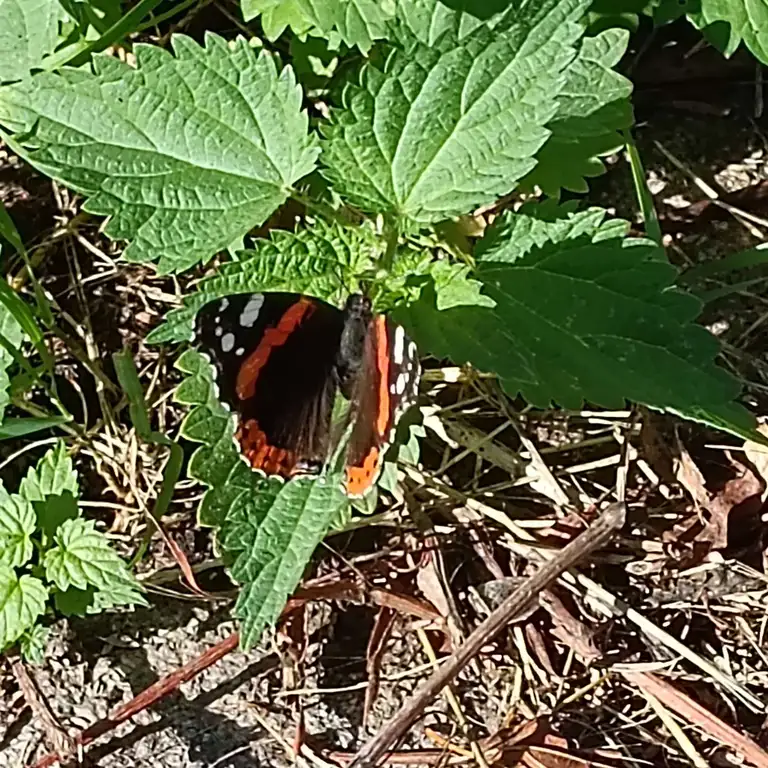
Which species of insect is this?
Vanessa atalanta
